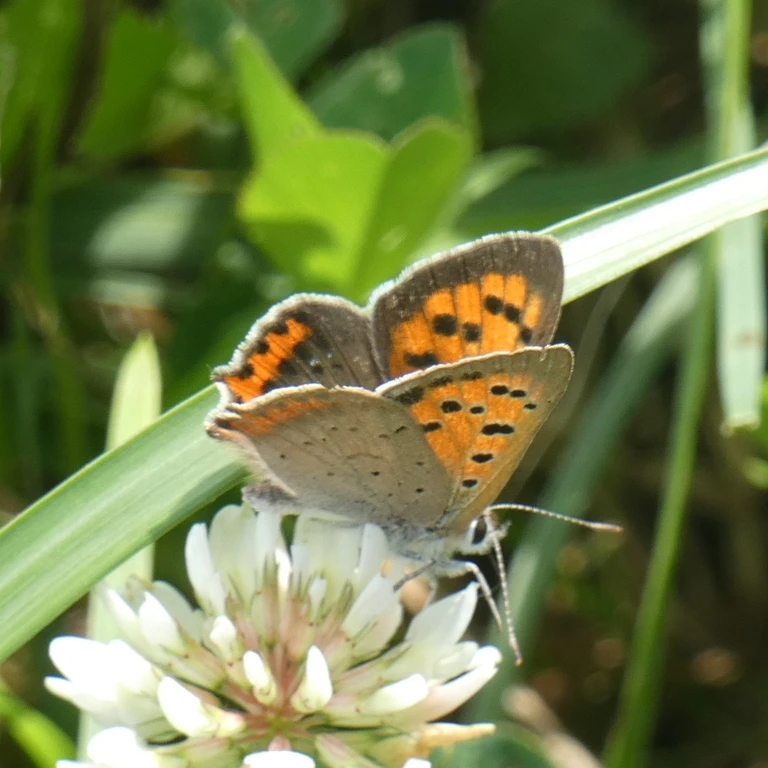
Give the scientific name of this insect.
Lycaena phlaeas
